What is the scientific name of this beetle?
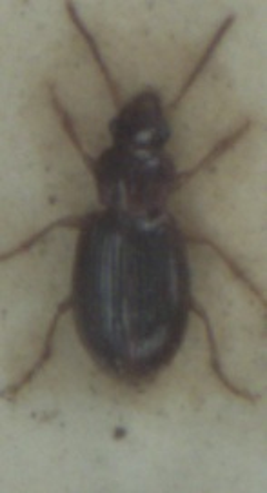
Bradycellus sharpi
